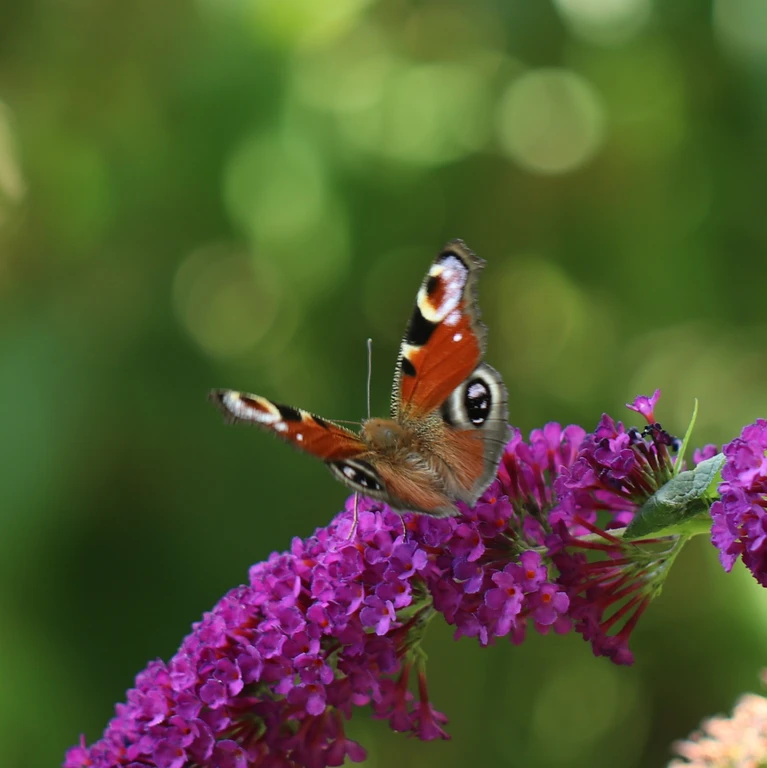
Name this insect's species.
Aglais io
